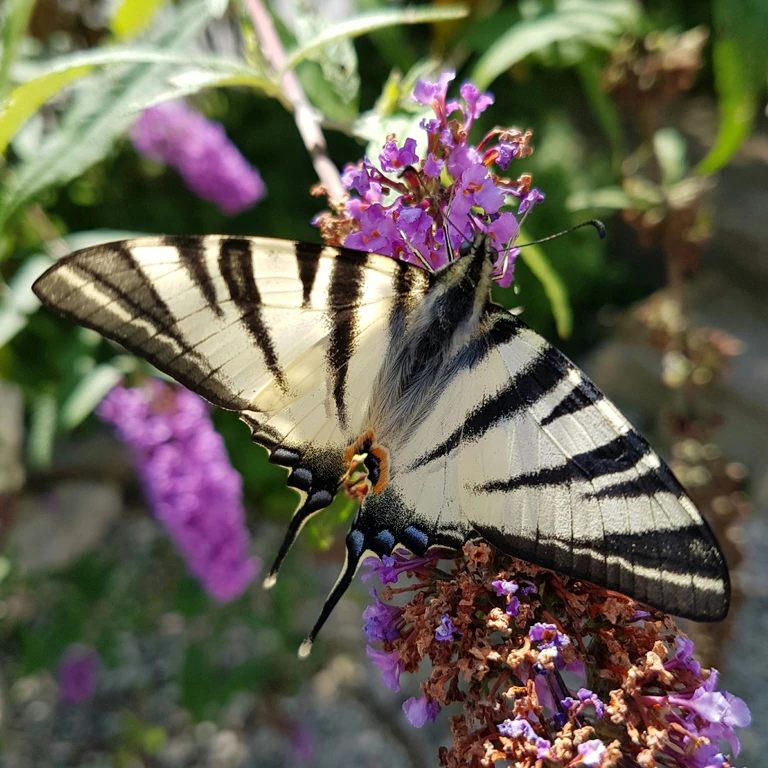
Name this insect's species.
Iphiclides podalirius
